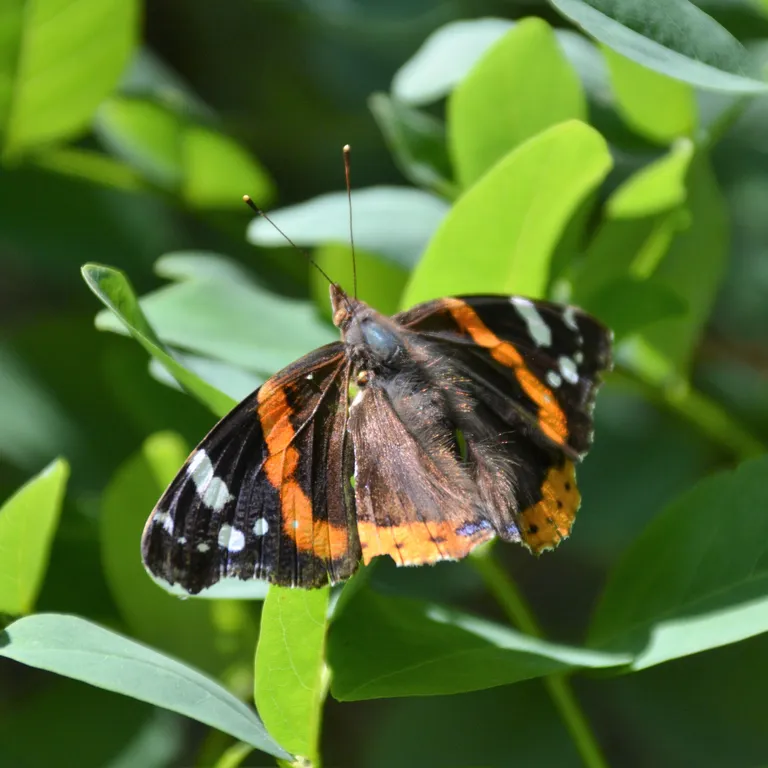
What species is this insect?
Vanessa atalanta
